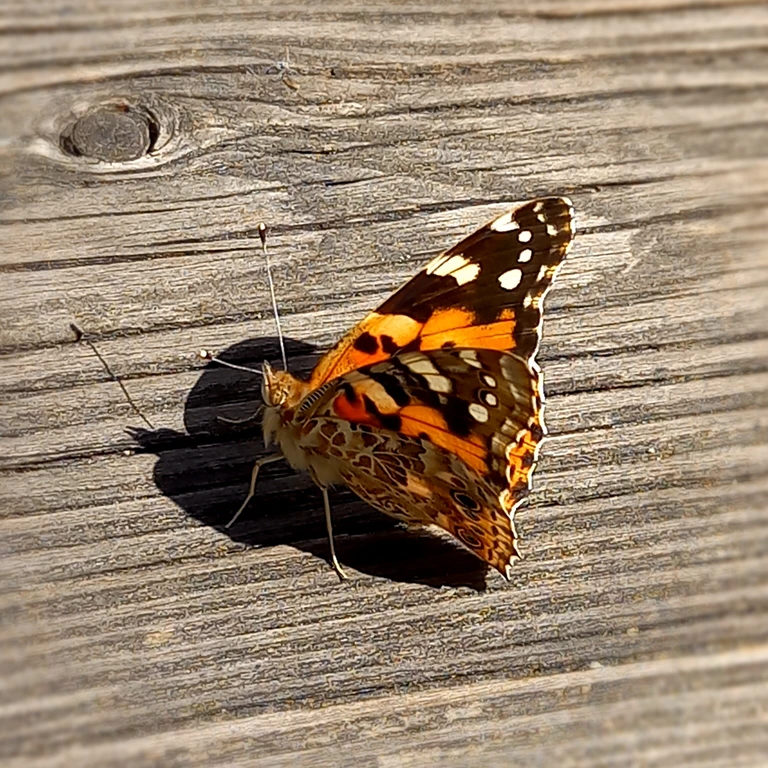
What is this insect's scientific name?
Vanessa cardui
